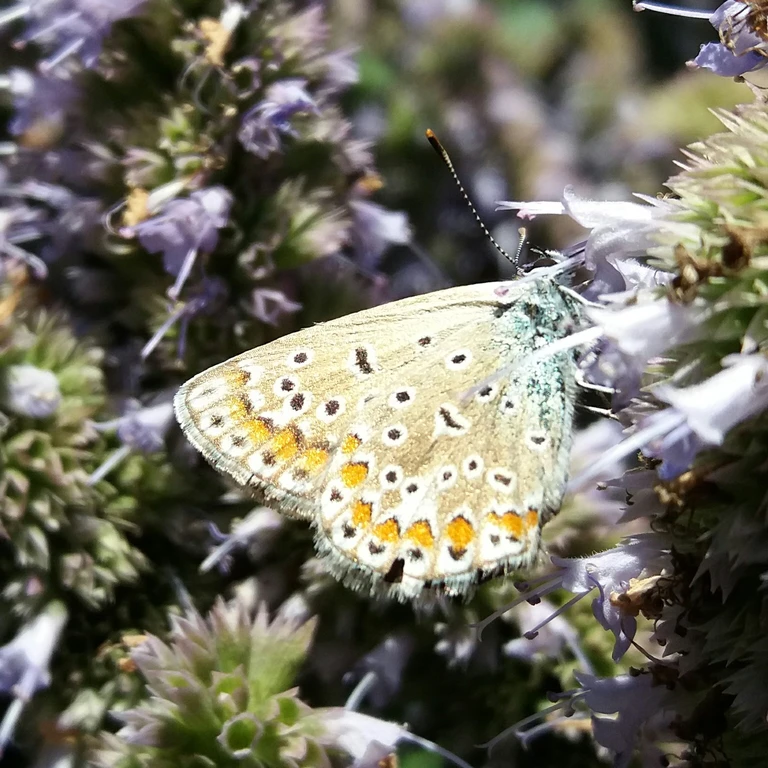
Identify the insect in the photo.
Polyommatus icarus
